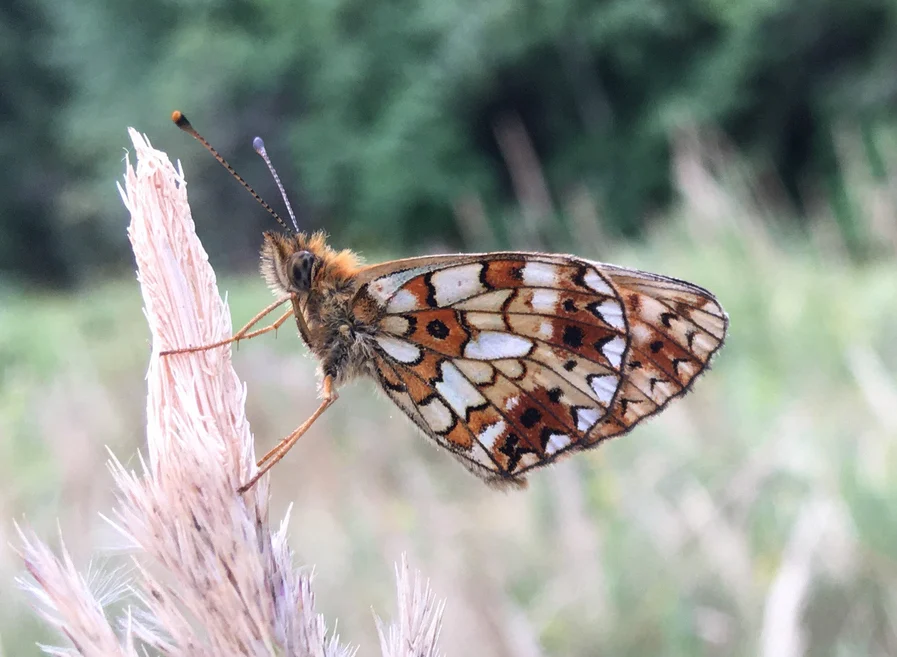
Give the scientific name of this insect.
Boloria selene
